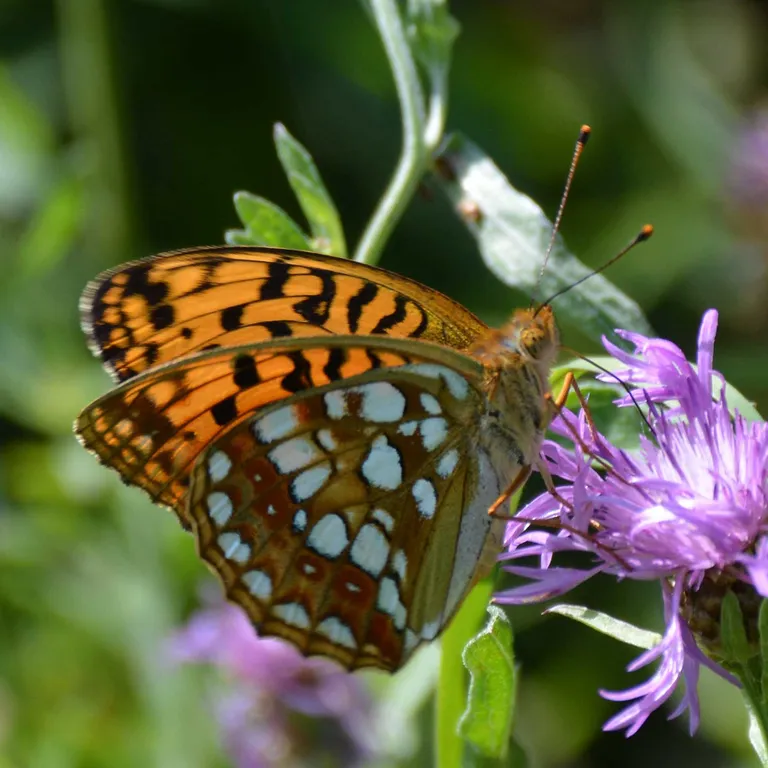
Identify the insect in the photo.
Fabriciana adippe
